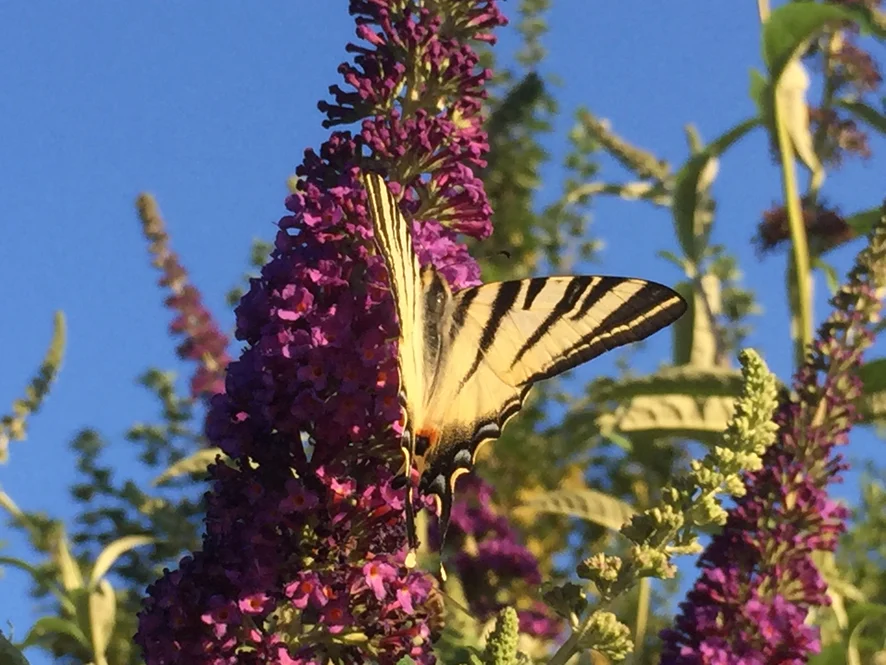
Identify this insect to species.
Iphiclides podalirius
